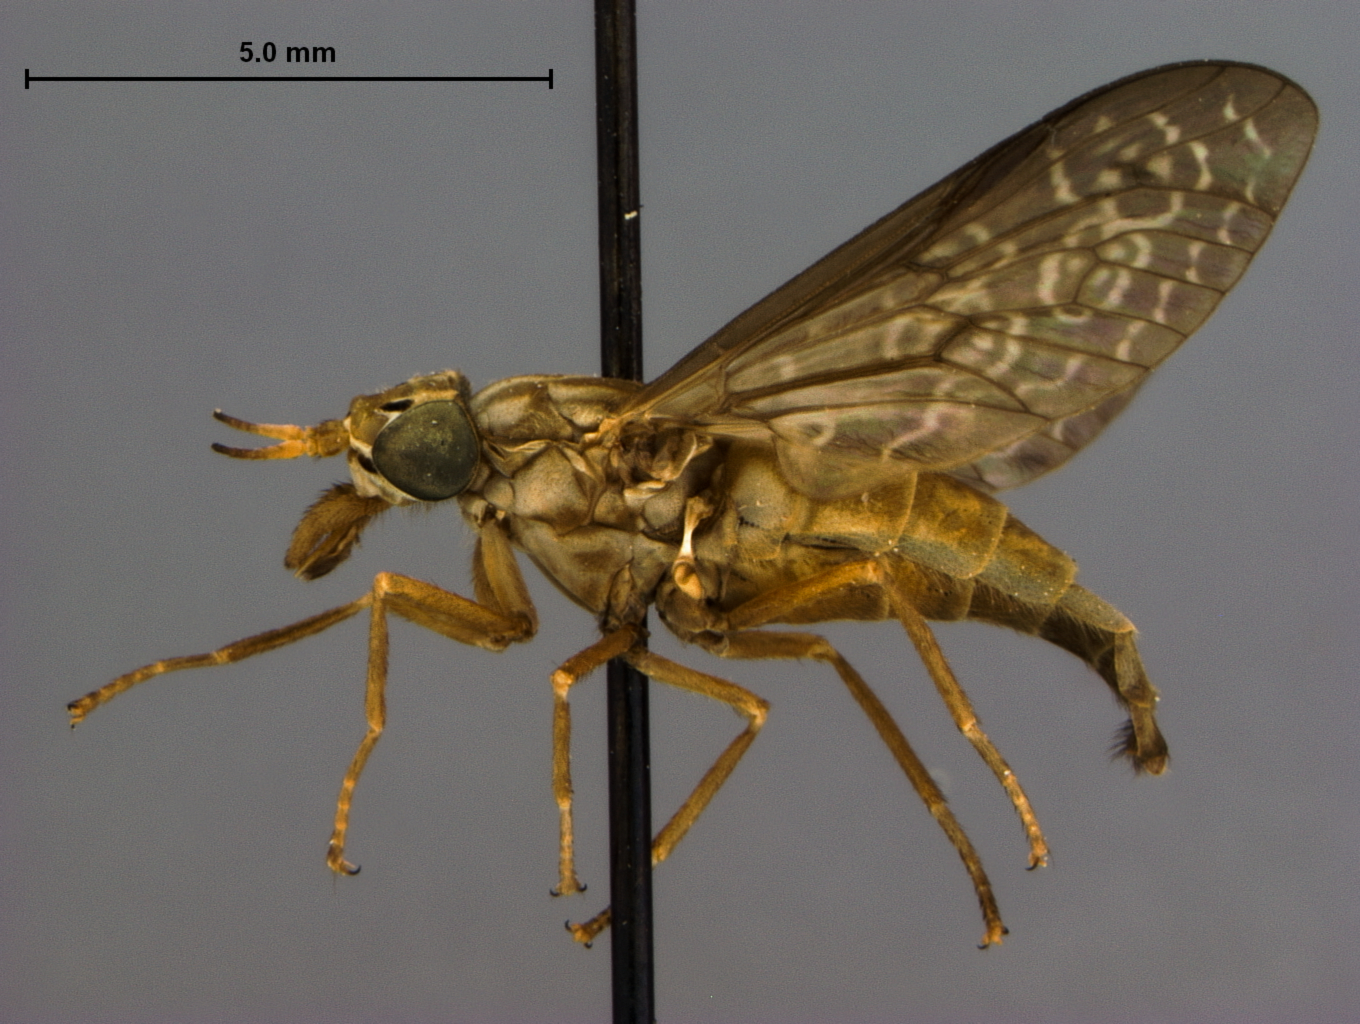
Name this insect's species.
Haematopota athlyna
